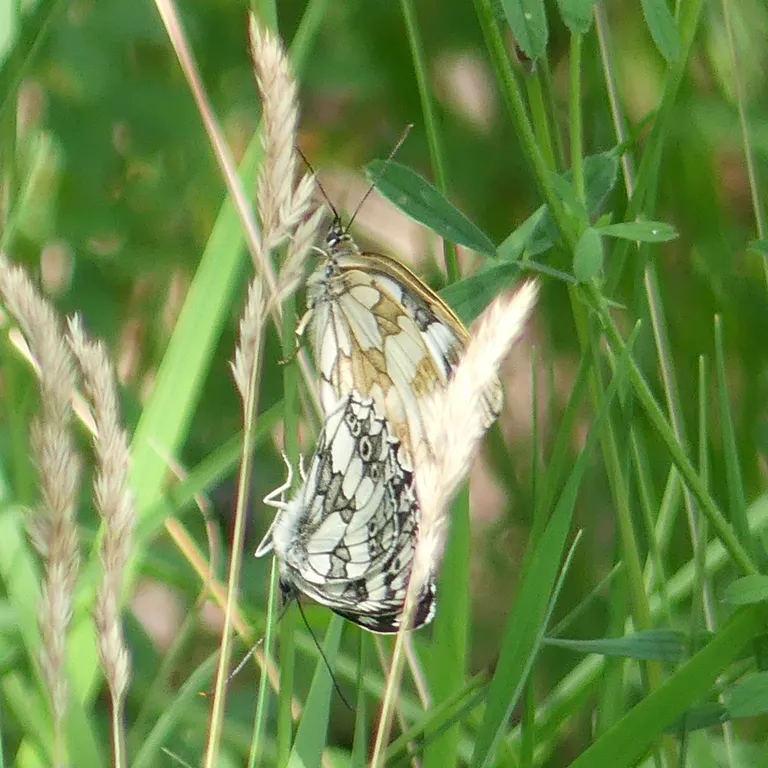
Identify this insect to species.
Melanargia galathea
